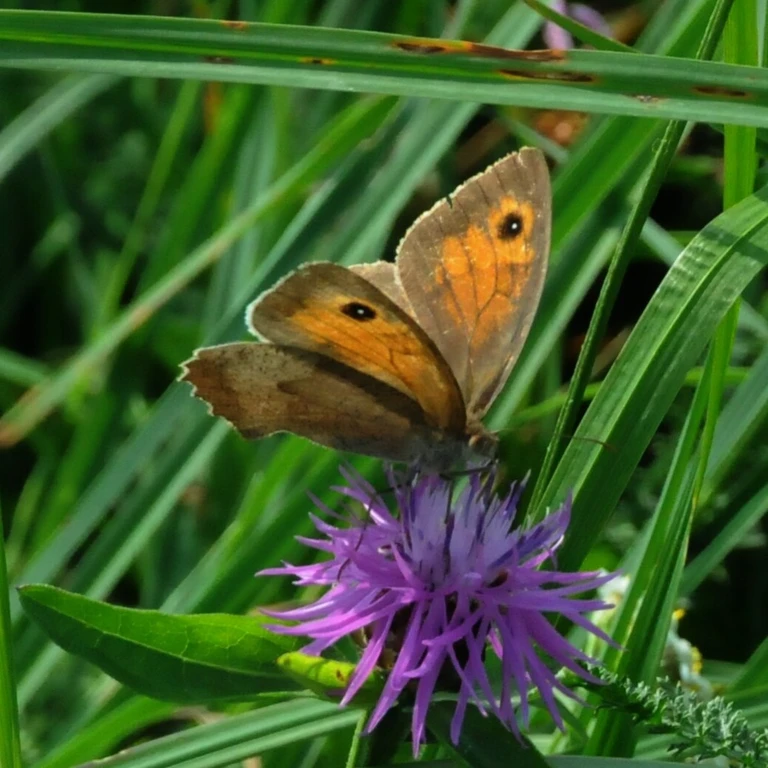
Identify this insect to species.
Maniola jurtina
